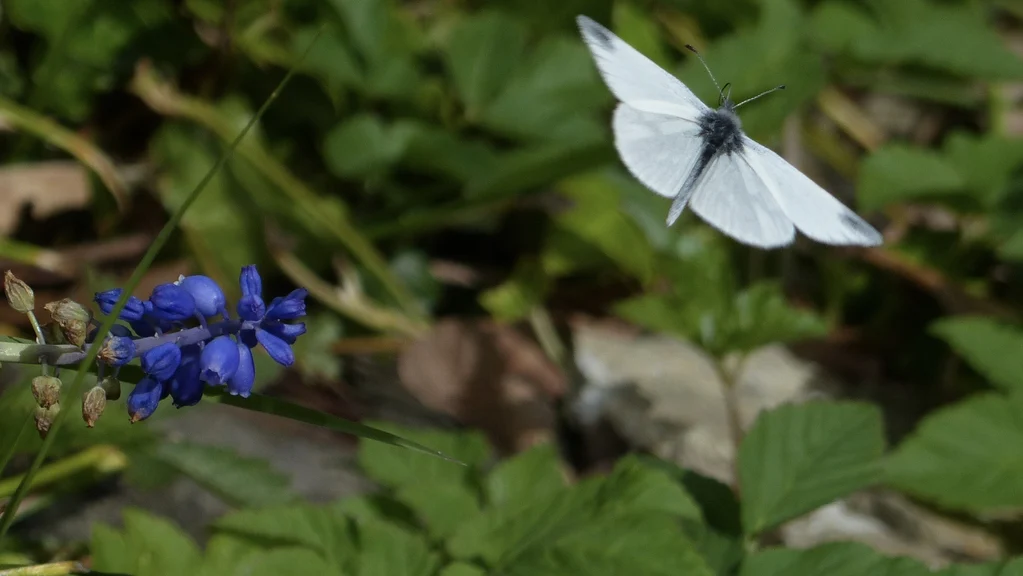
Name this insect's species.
Leptidea sinapis/juvernica
